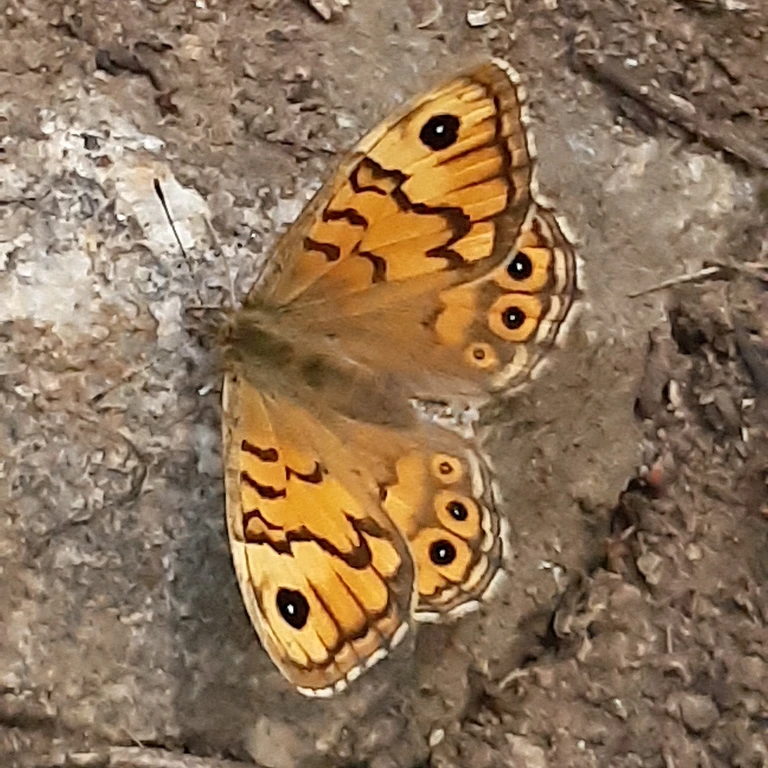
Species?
Lasiommata megera (also Pararge megera)
